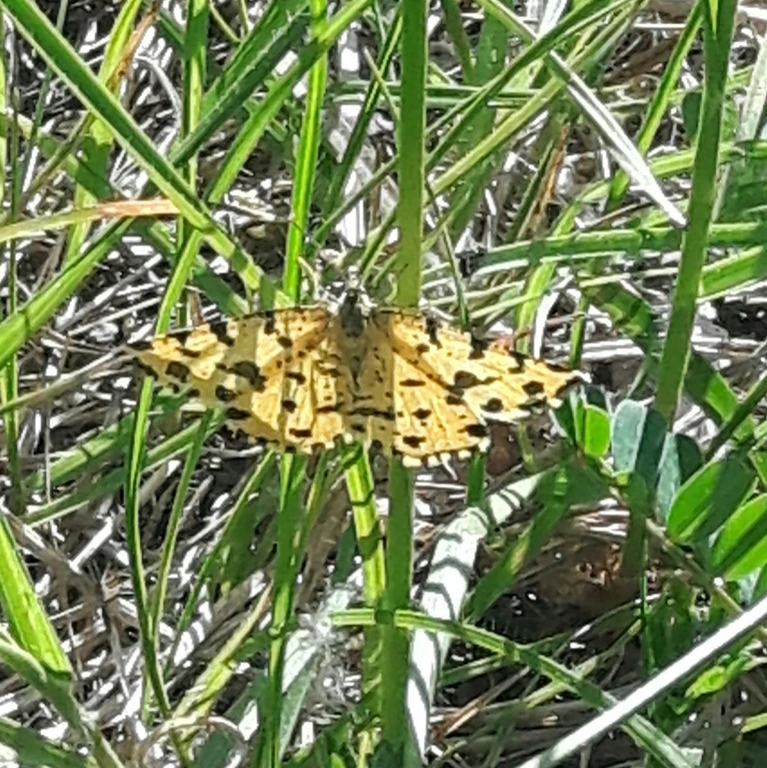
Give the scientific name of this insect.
Pseudopanthera macularia
